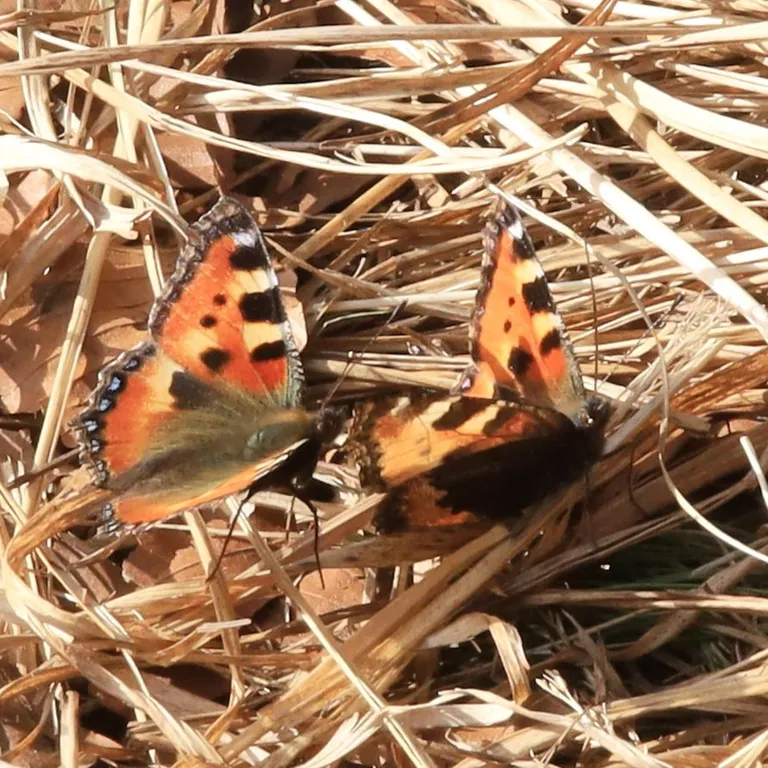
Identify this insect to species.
Aglais urticae
